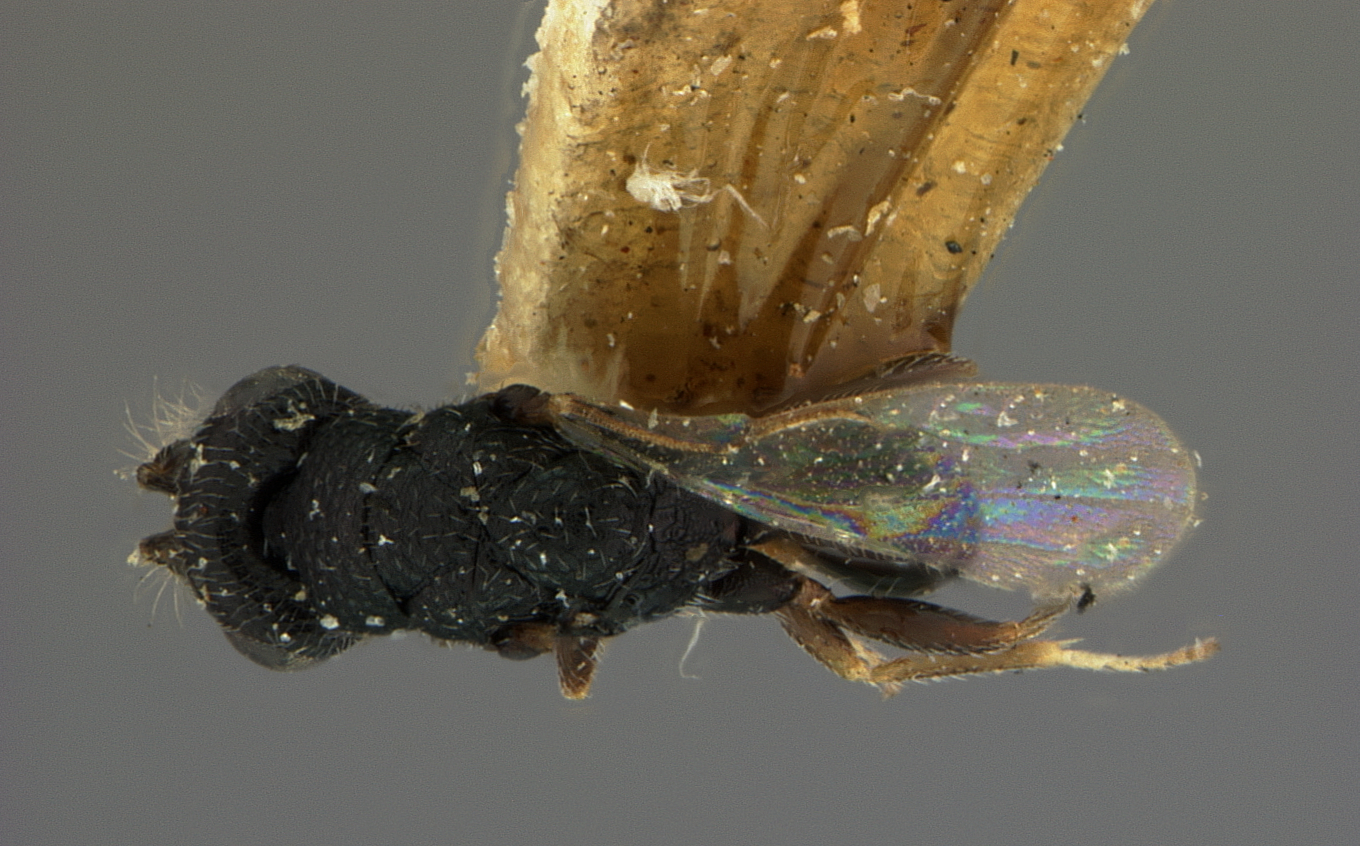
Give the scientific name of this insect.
Eurytoma tomici
